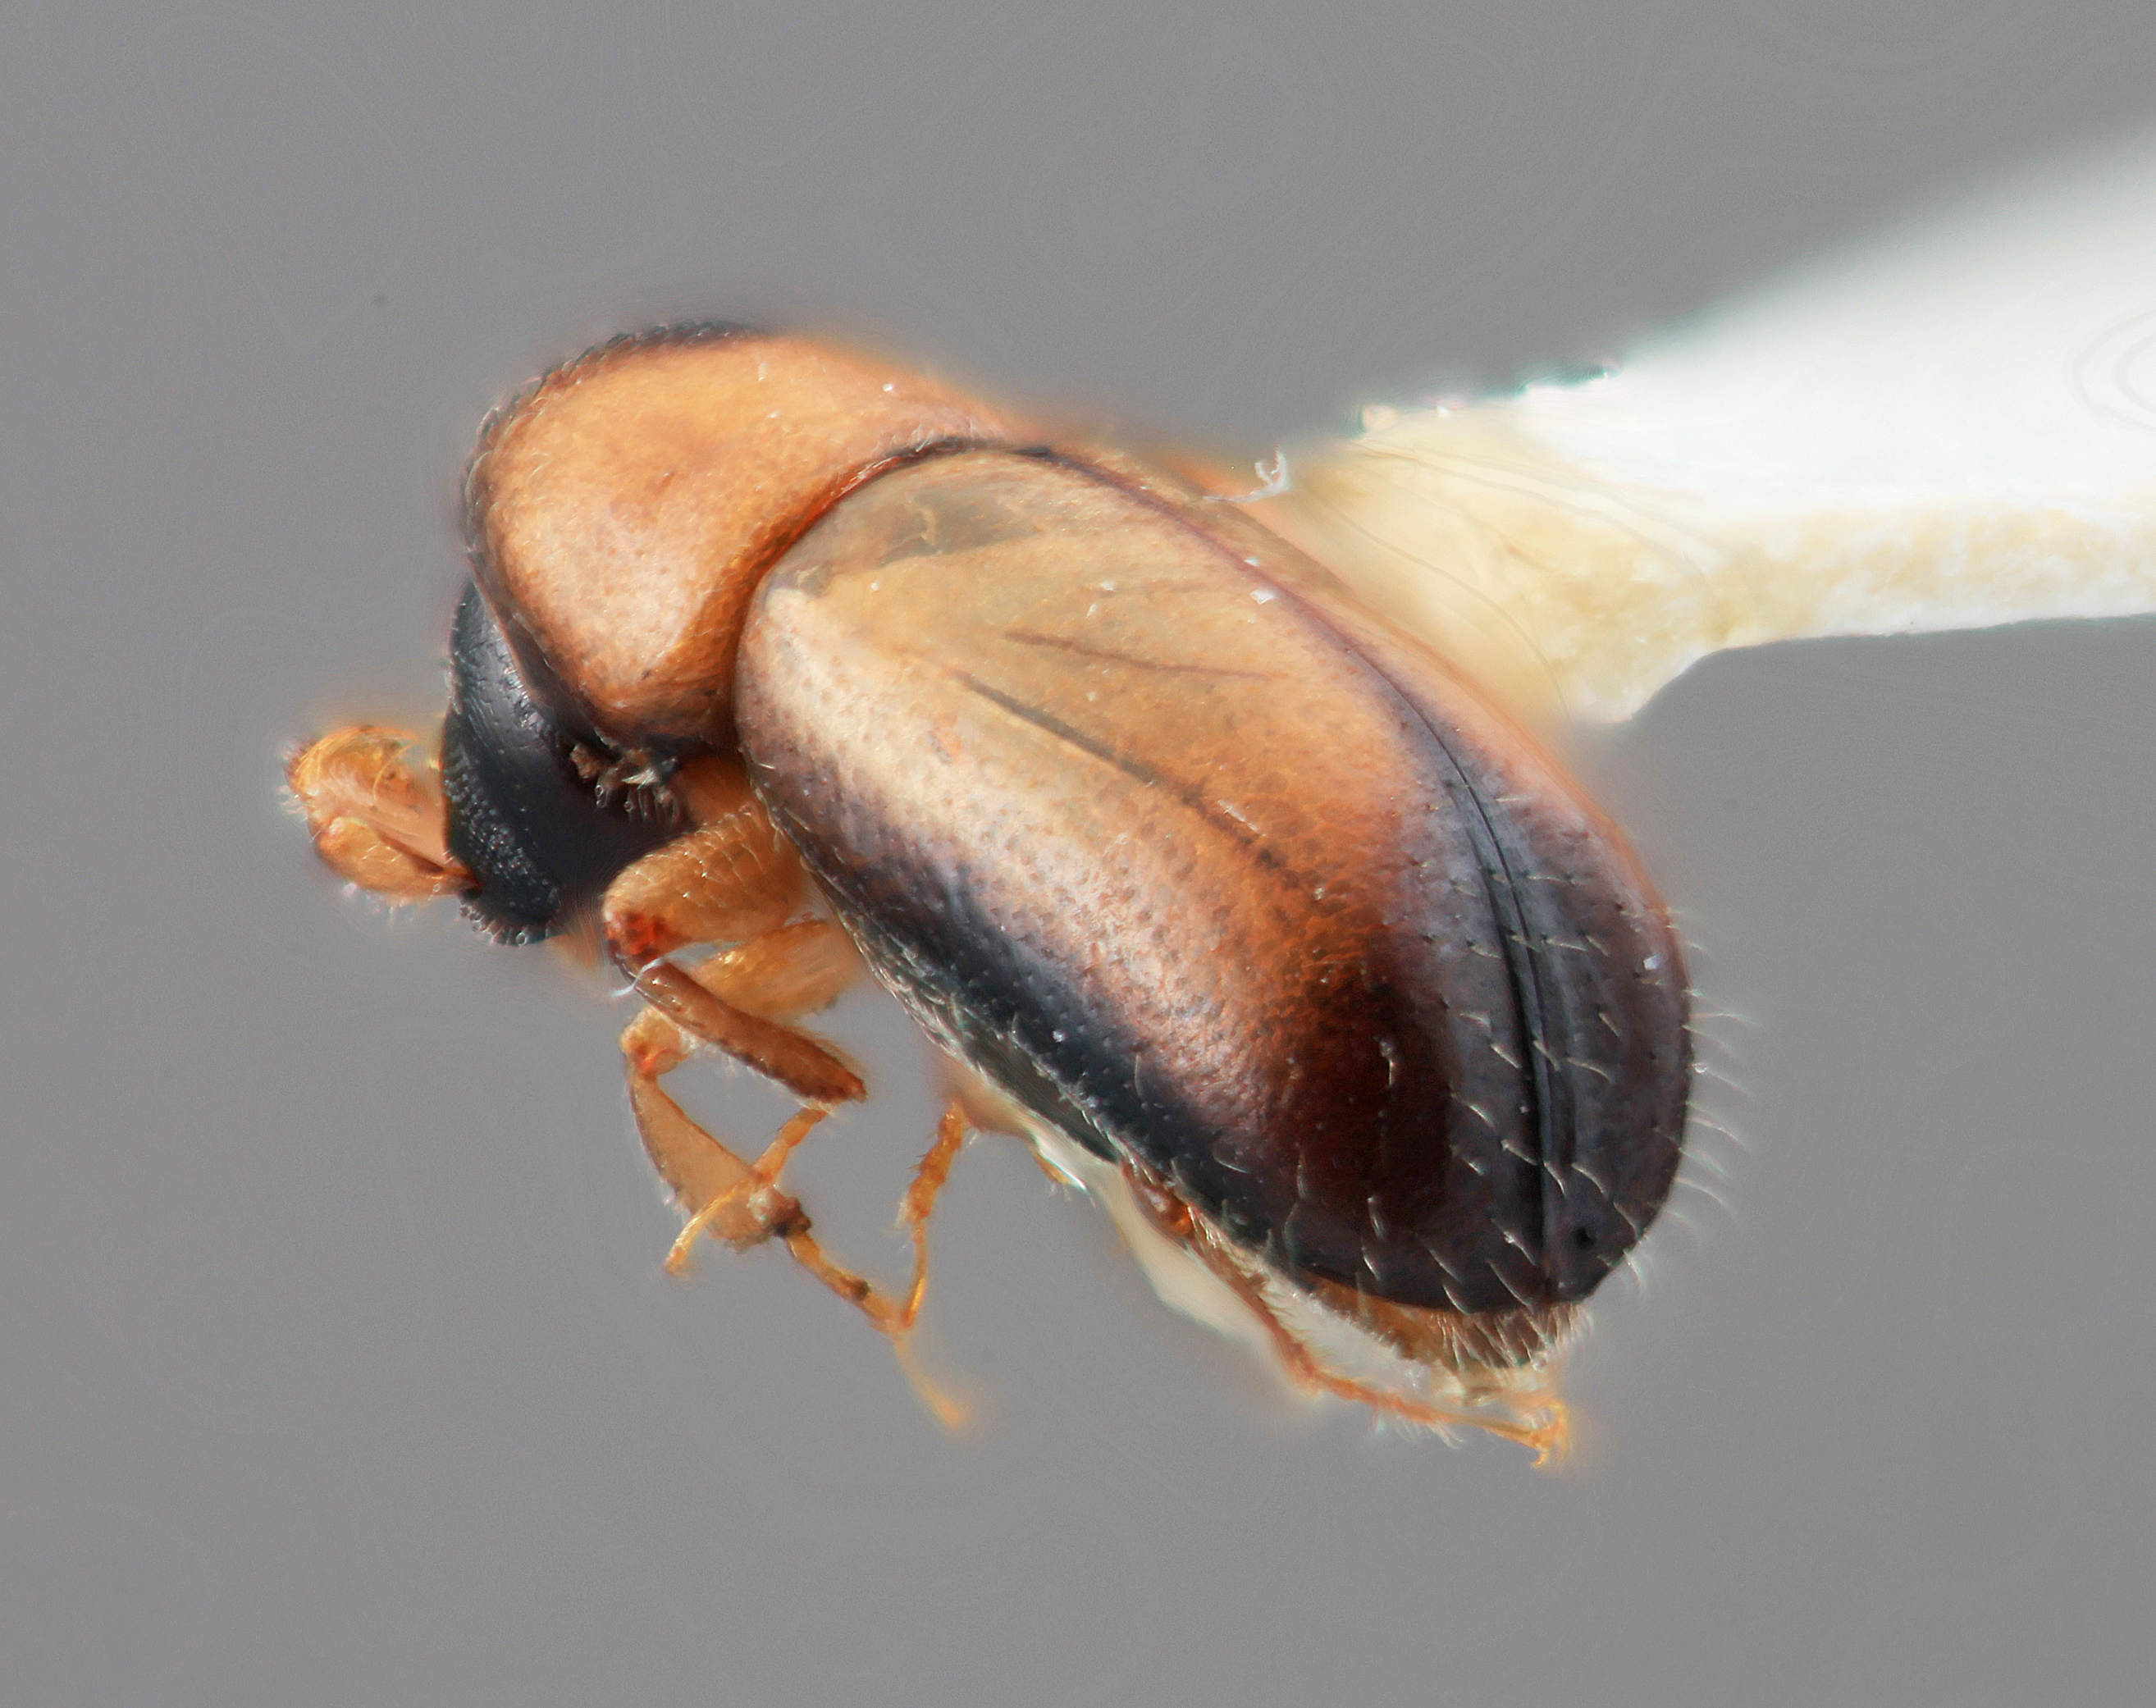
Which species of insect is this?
Corthylus cannularius
